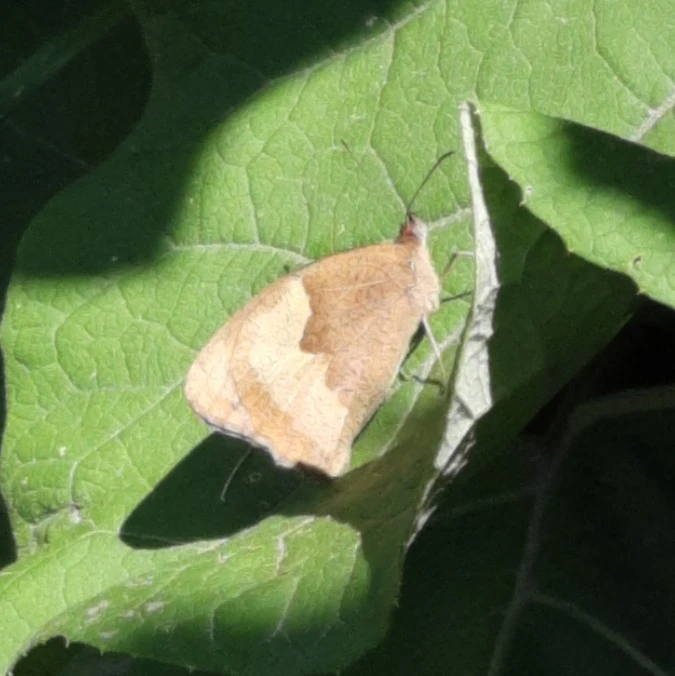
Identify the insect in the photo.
Maniola jurtina
